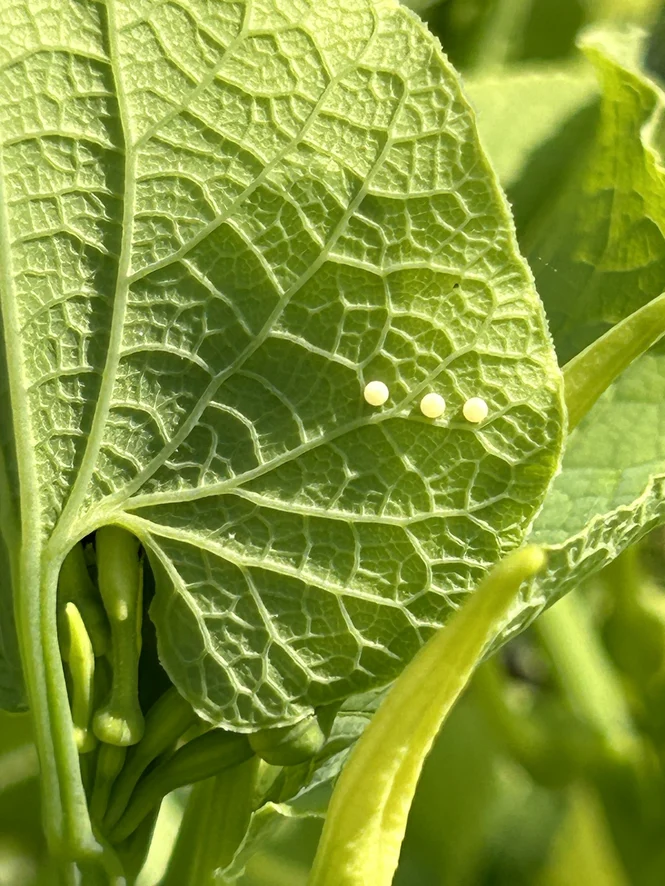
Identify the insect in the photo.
Zerynthia polyxena
